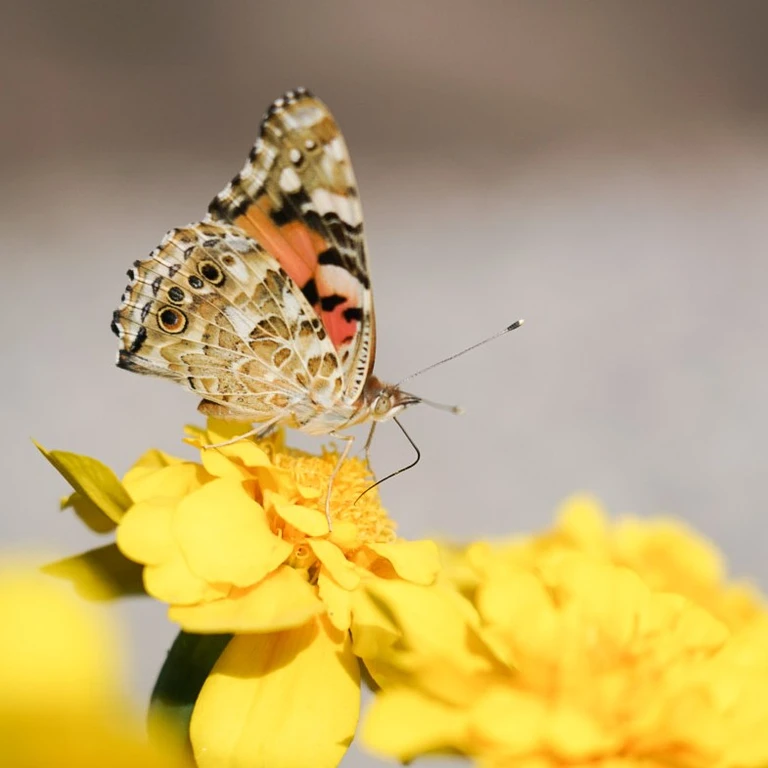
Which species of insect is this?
Vanessa cardui
